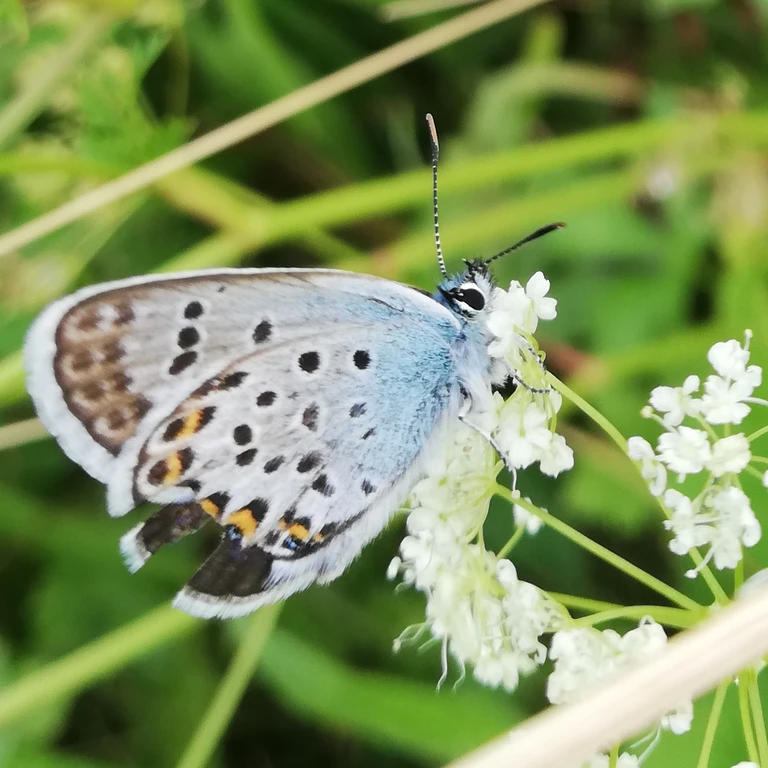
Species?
Plebejus argus
